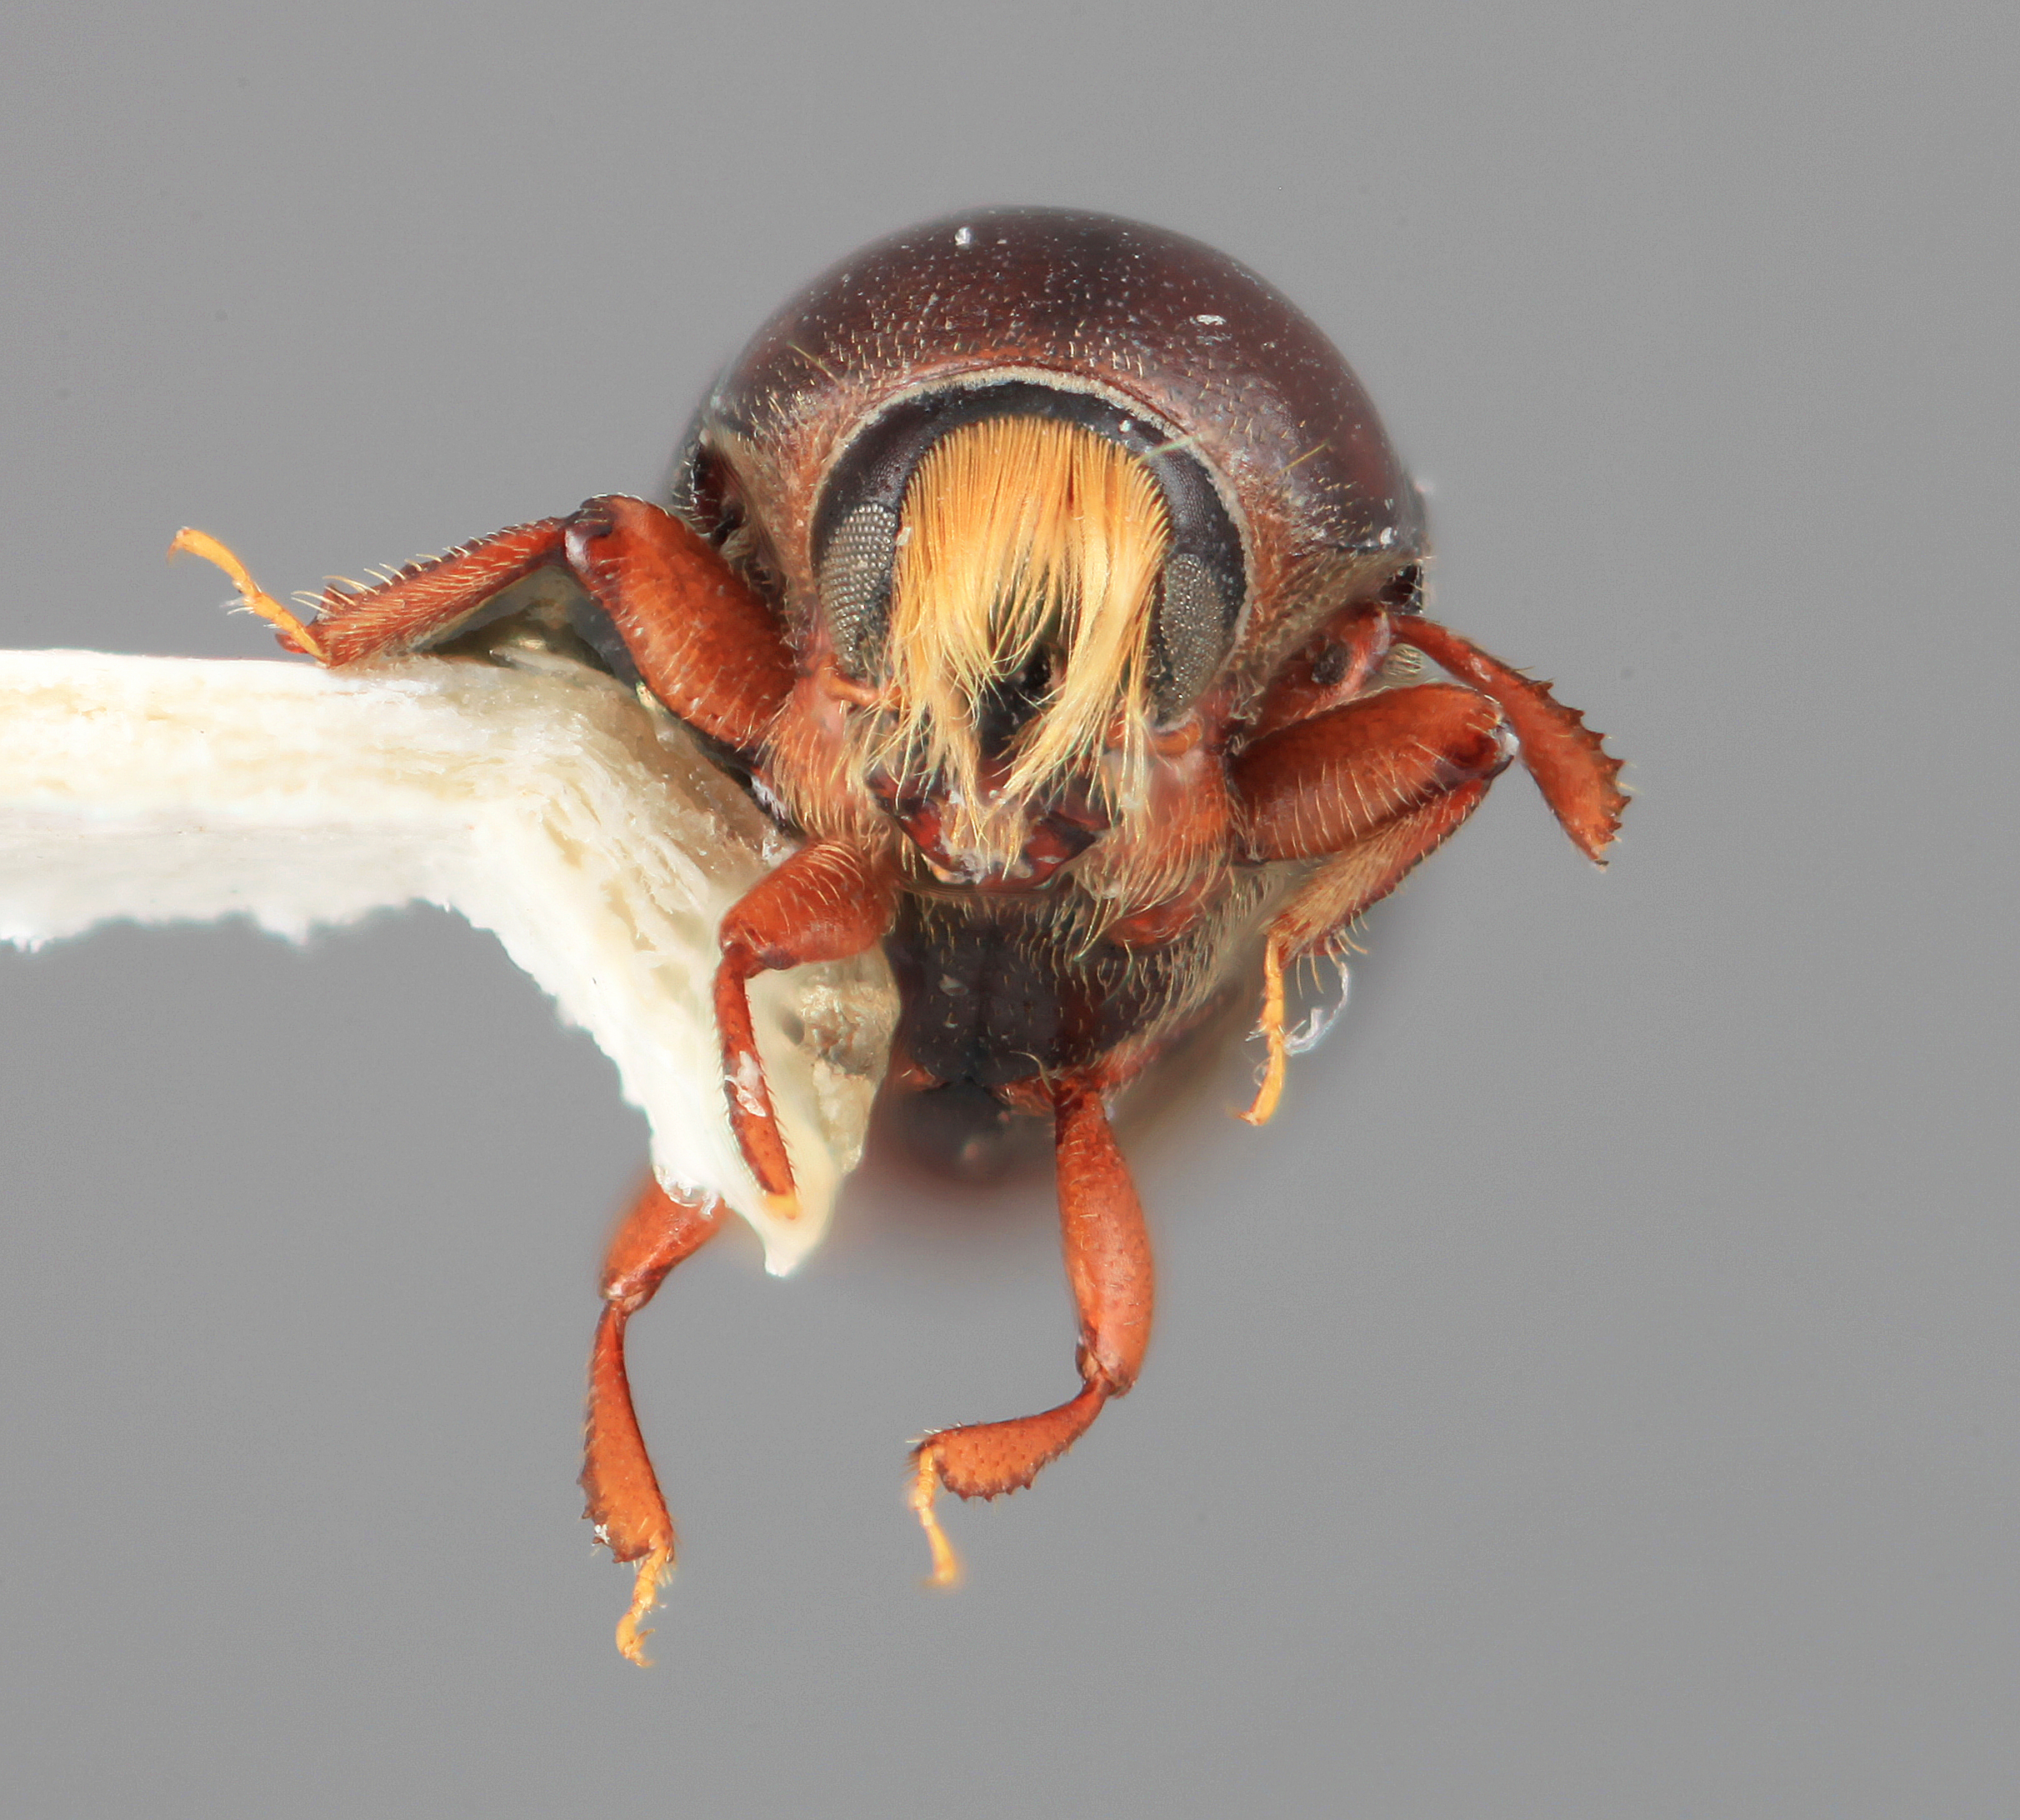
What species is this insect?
Scolytodes phoebeae
